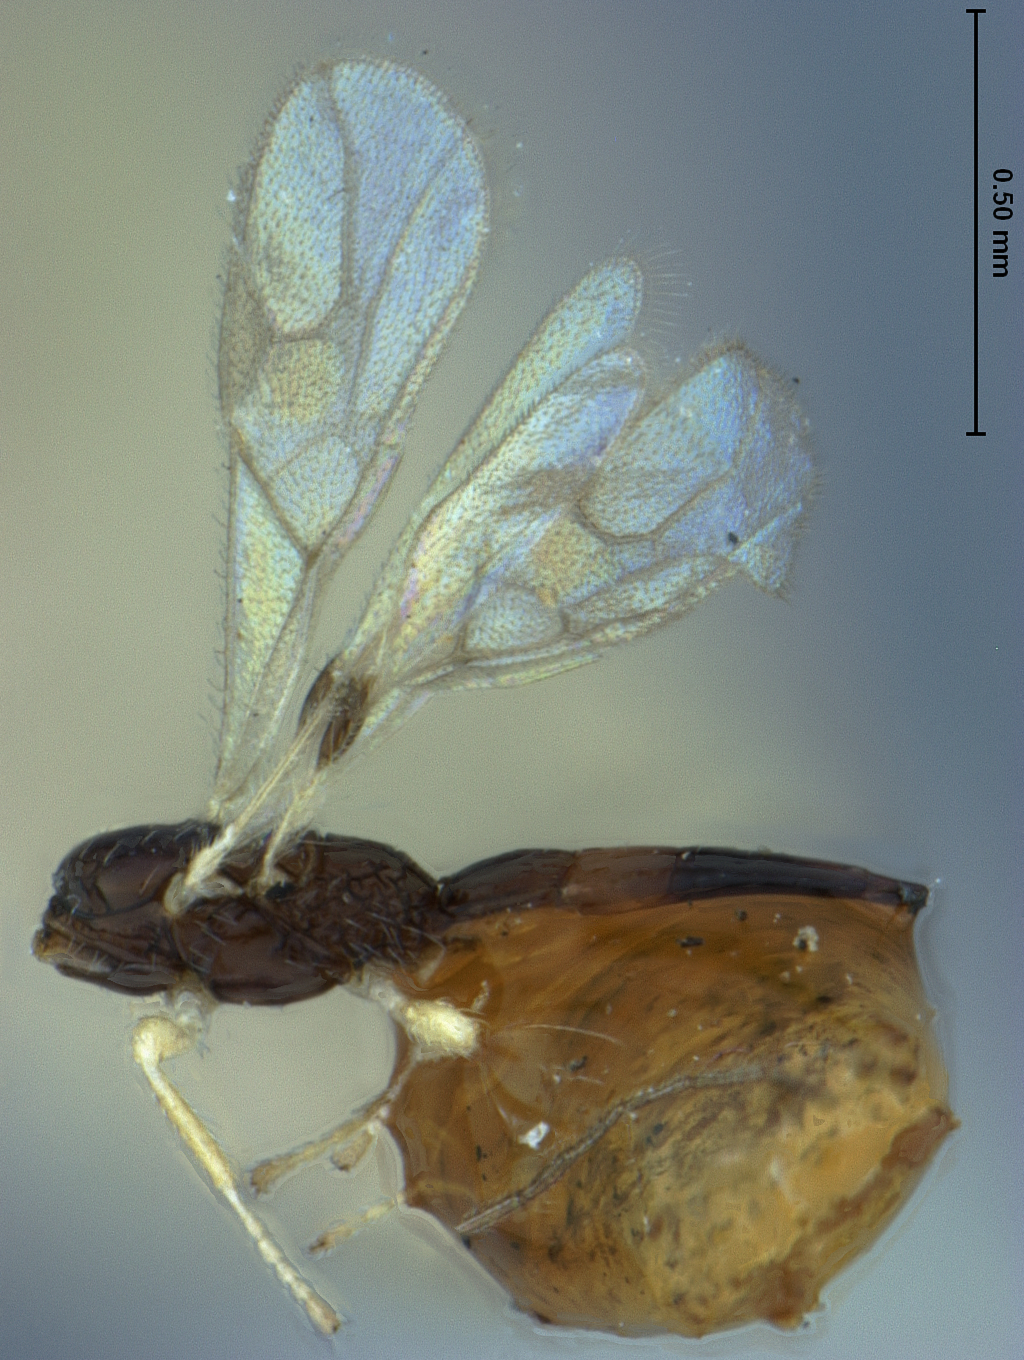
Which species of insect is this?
Hecabolus rubrocinctus
